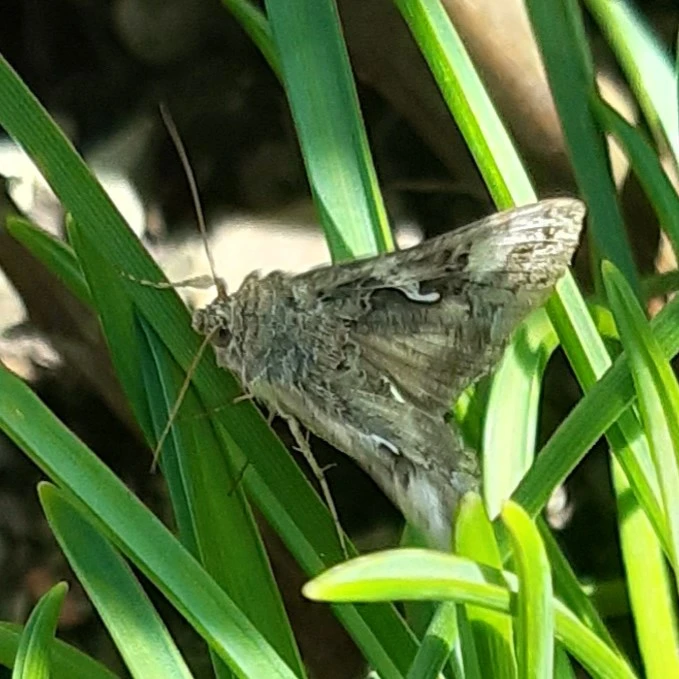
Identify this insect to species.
Autographa gamma
